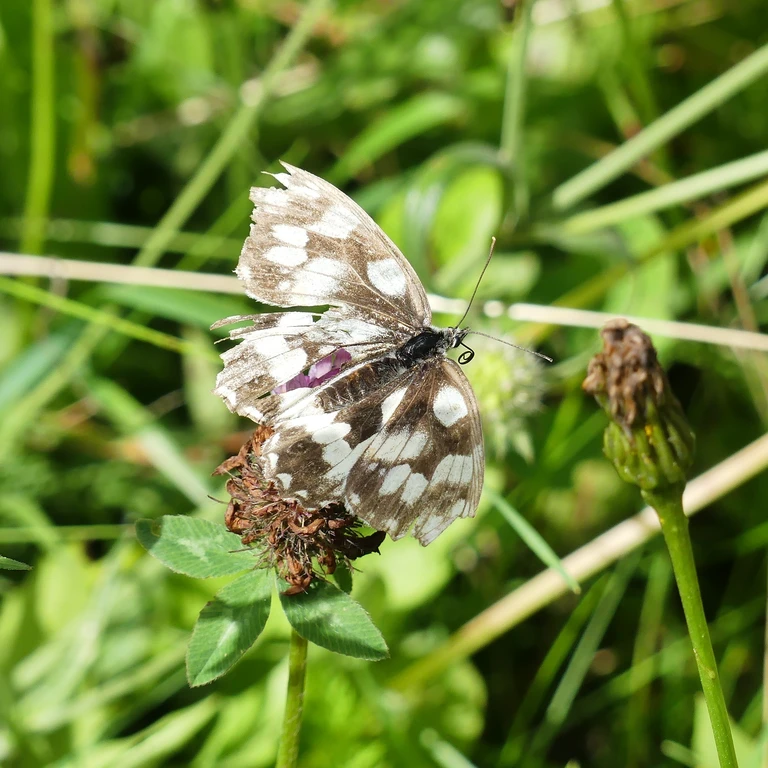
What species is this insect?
Melanargia galathea
